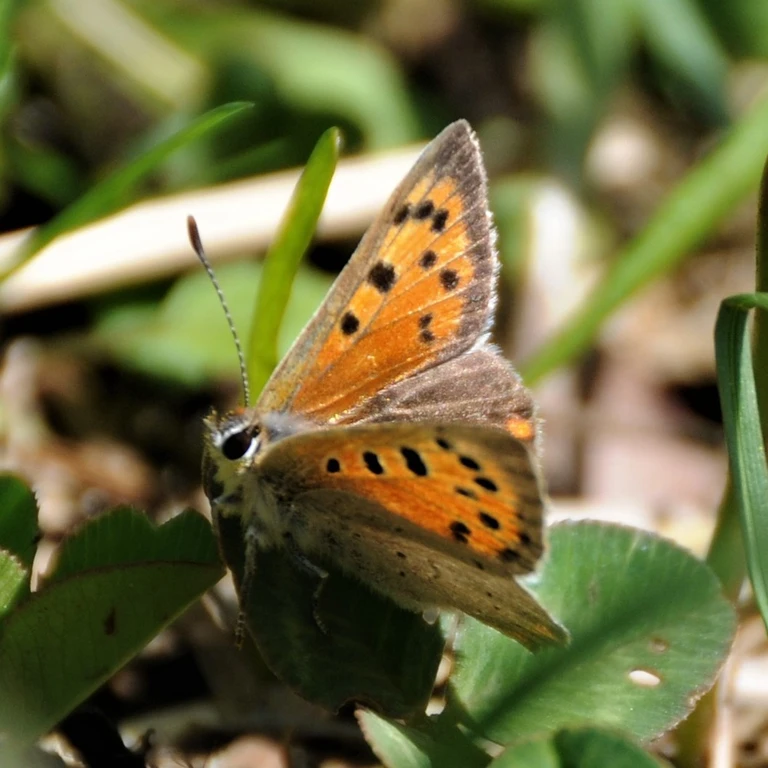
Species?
Lycaena phlaeas
